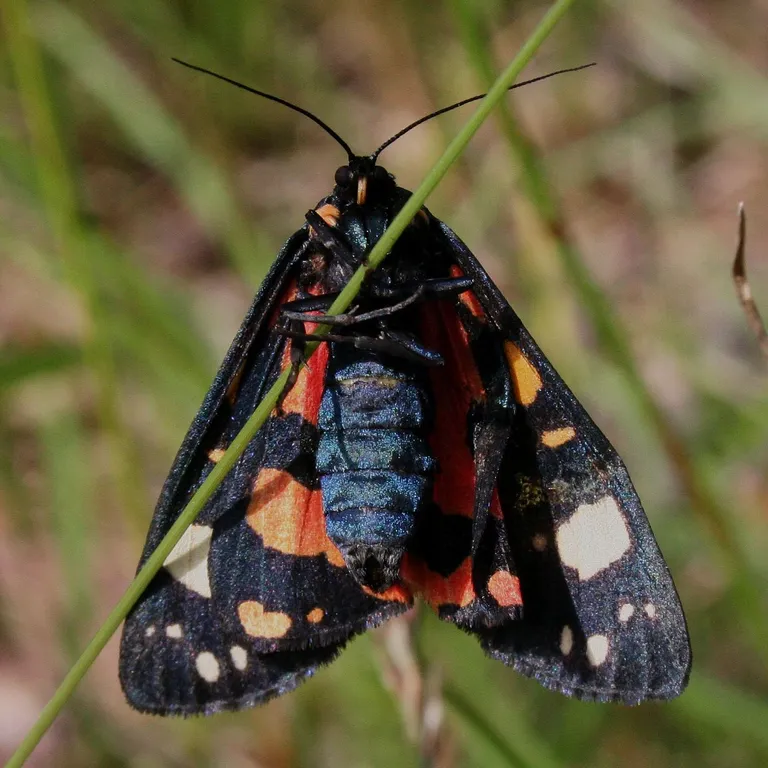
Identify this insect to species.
Callimorpha dominula
